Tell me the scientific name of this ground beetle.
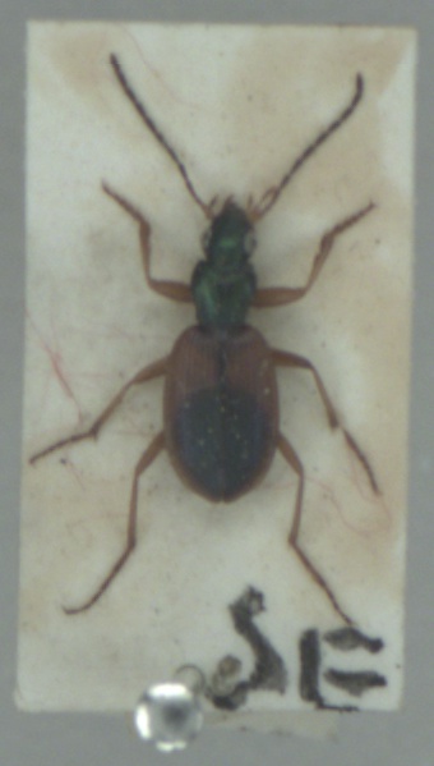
Anchomenus dorsalis
